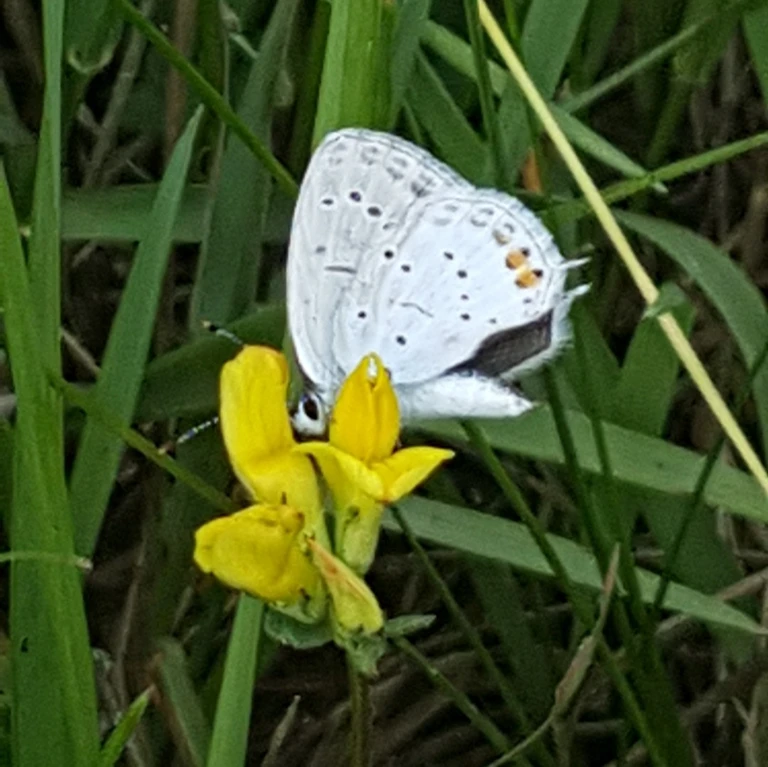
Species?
Cupido argiades (also Elkalyce argiades)
